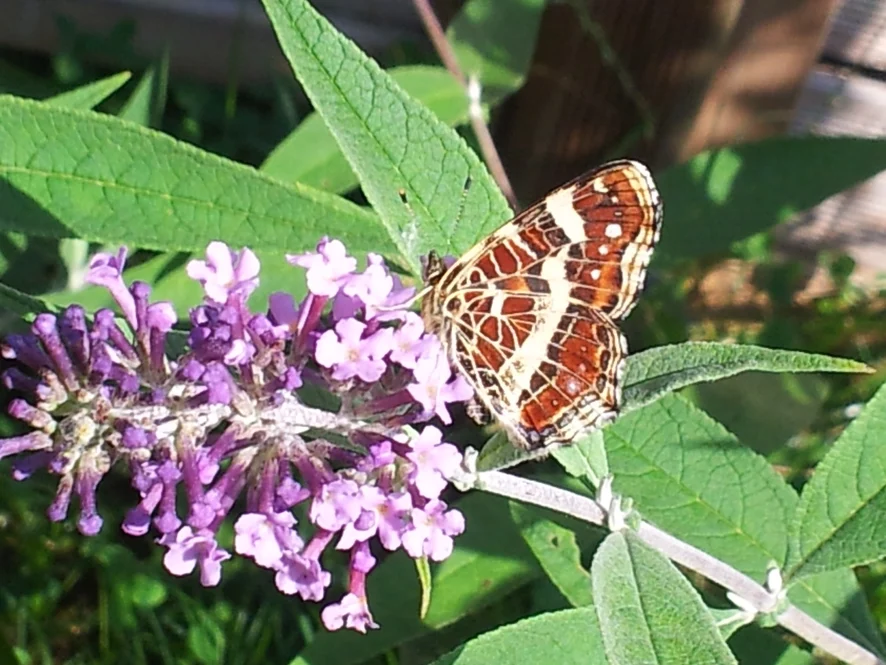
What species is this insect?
Araschnia levana
